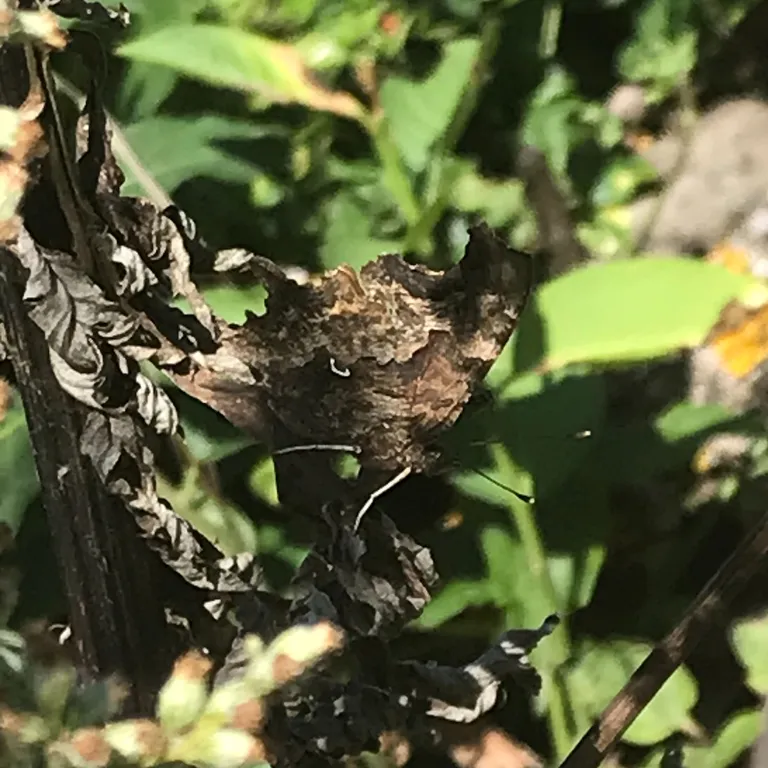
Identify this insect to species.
Polygonia c-album
